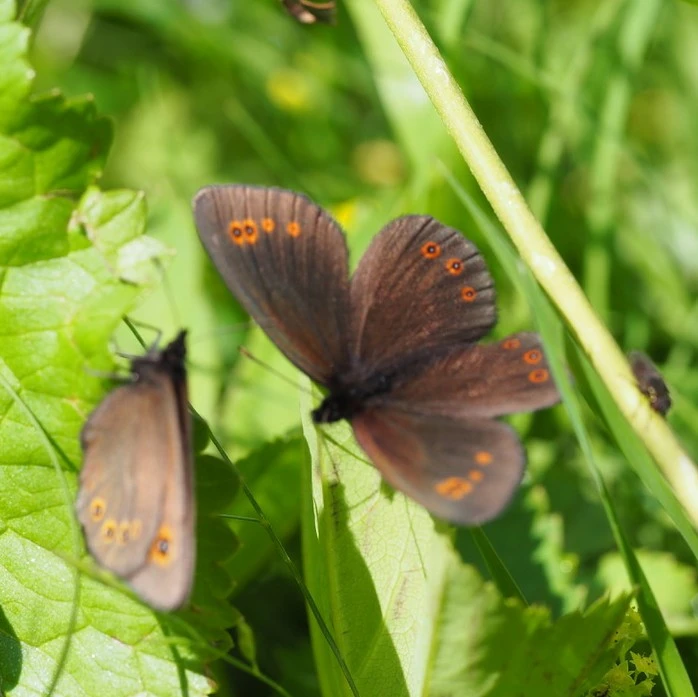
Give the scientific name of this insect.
Erebia medusa
